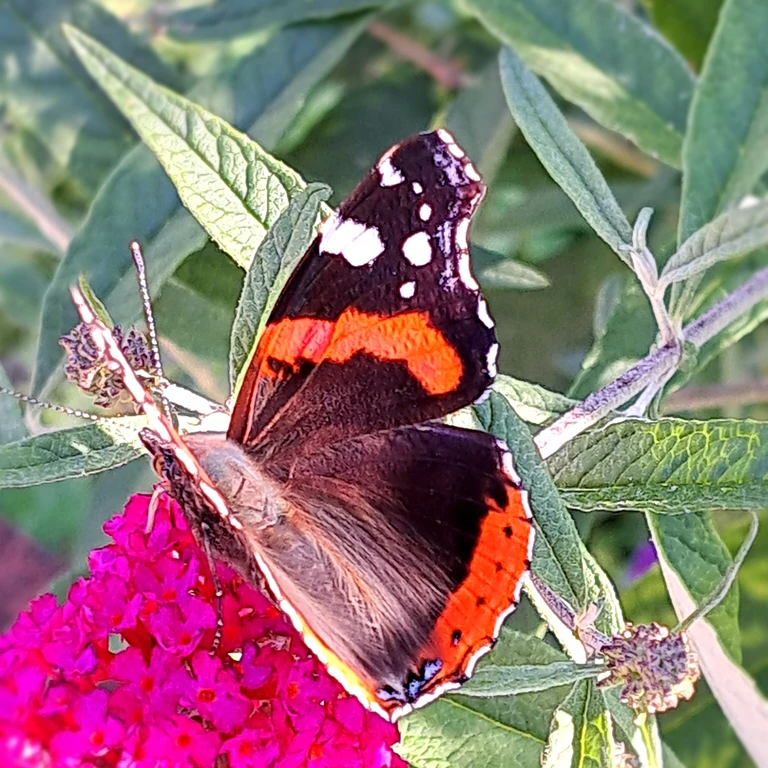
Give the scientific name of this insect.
Vanessa atalanta
